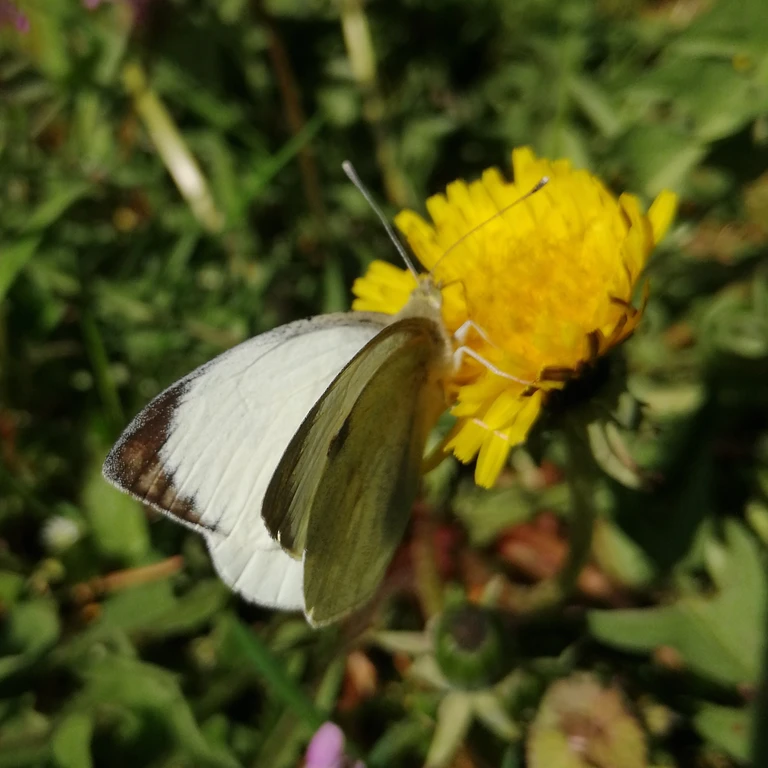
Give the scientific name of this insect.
Pieris brassicae
